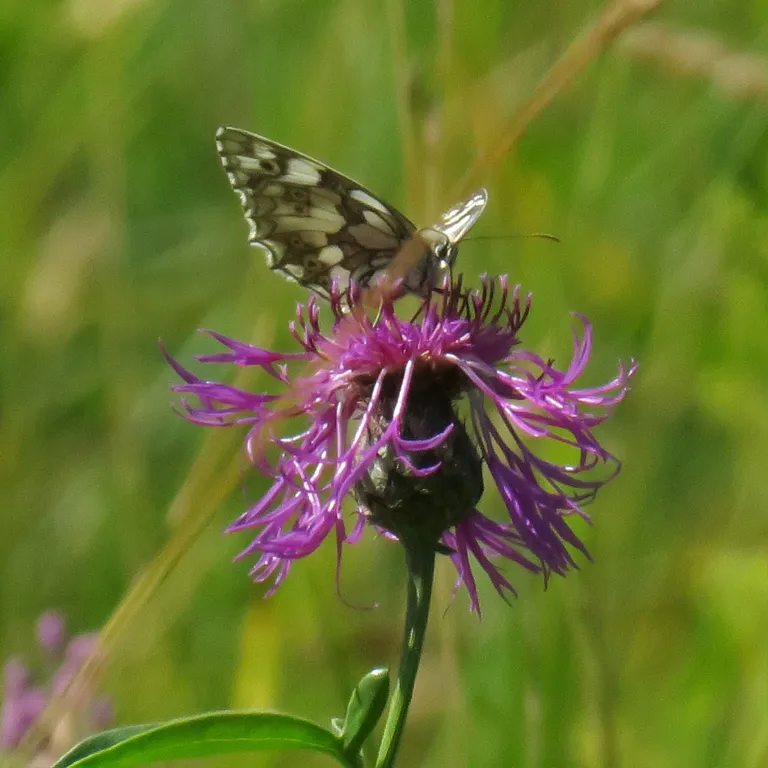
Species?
Melanargia galathea
